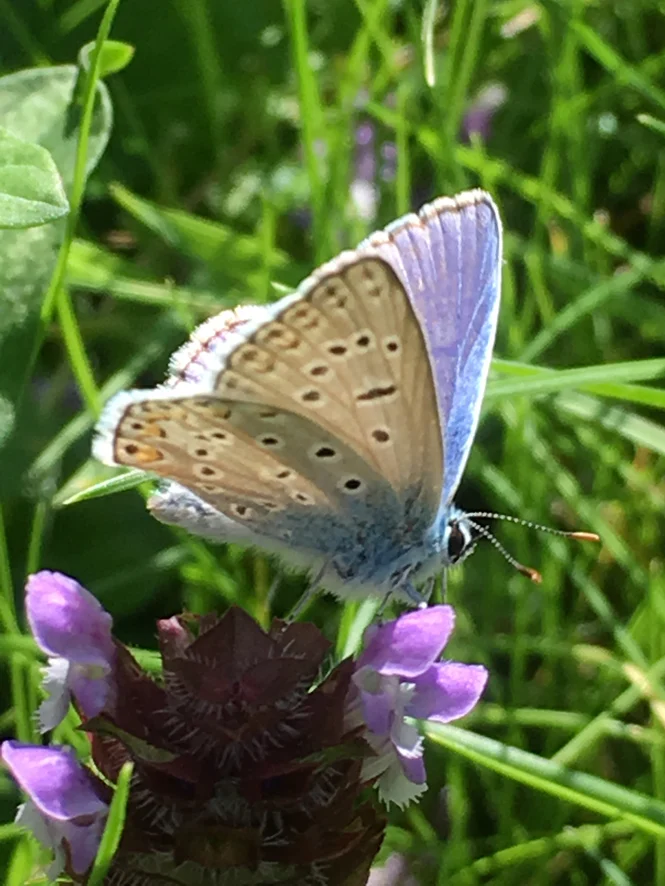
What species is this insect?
Polyommatus icarus
